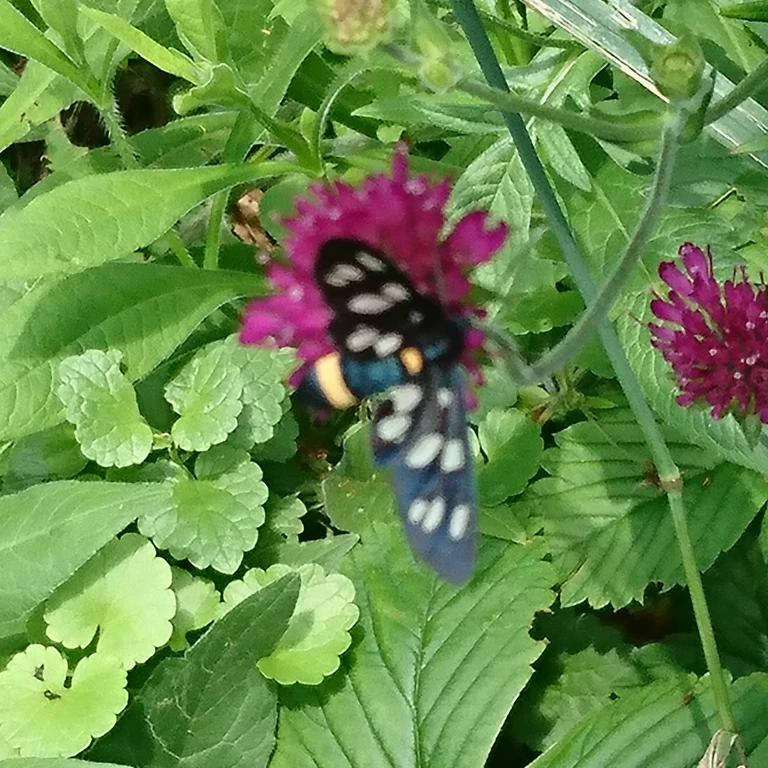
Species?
Amata phegea
